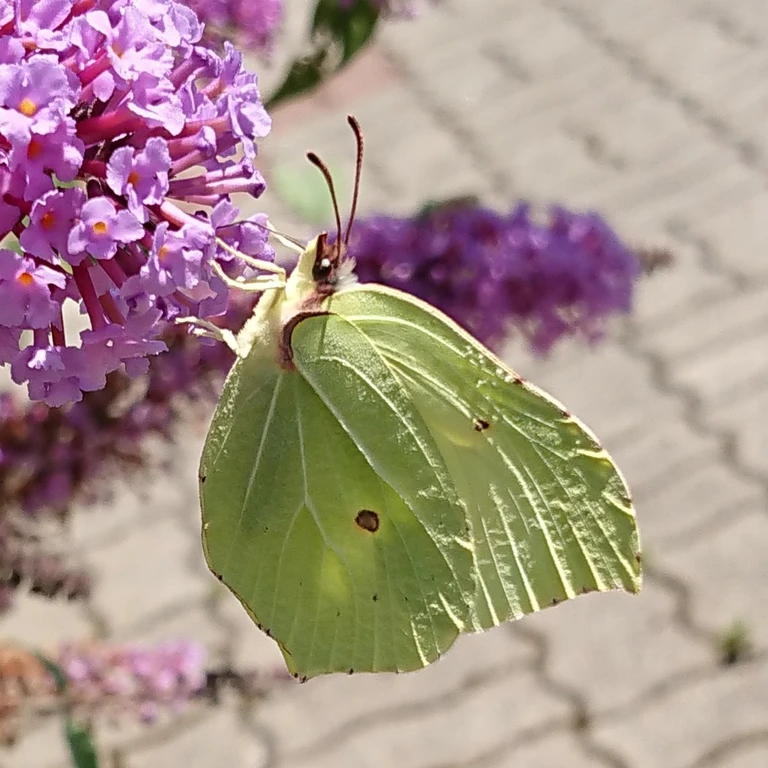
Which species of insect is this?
Gonepteryx rhamni
